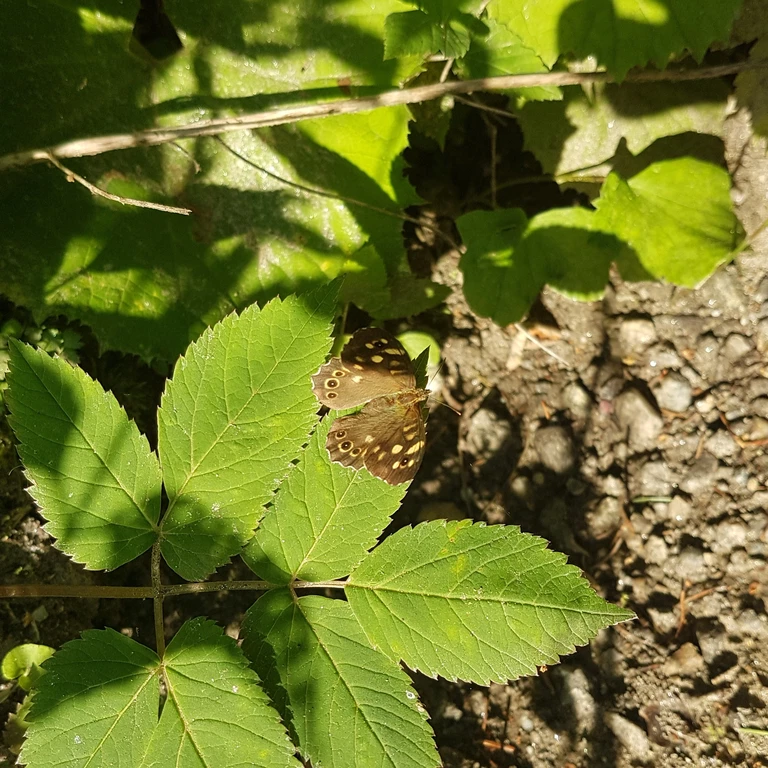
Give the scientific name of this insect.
Pararge aegeria
